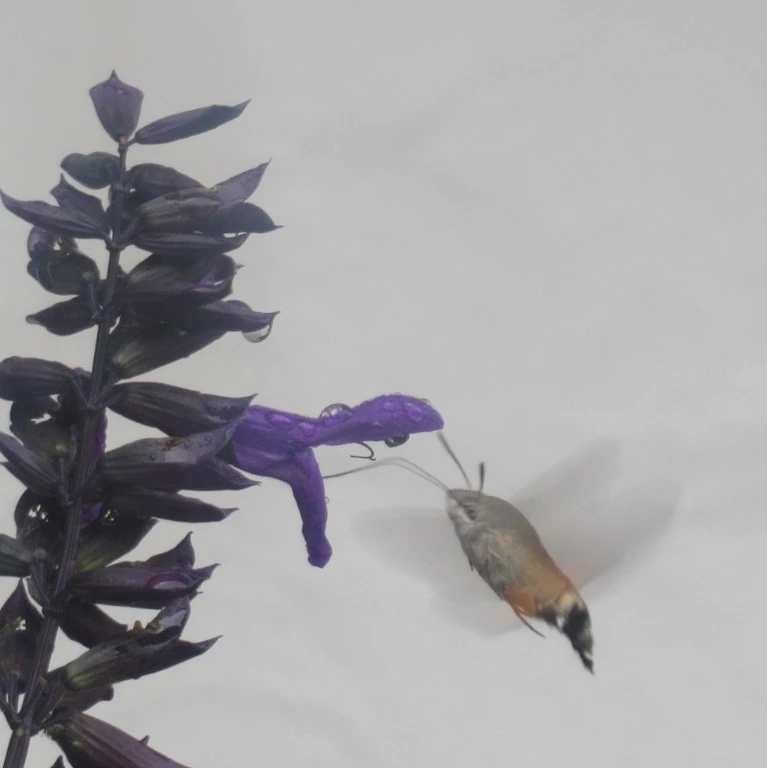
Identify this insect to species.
Macroglossum stellatarum
